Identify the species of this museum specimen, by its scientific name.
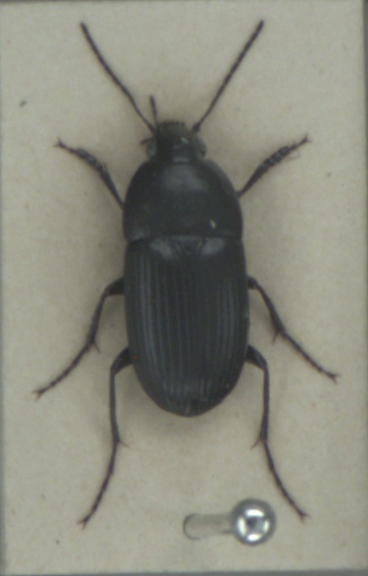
Oodes helopioides
